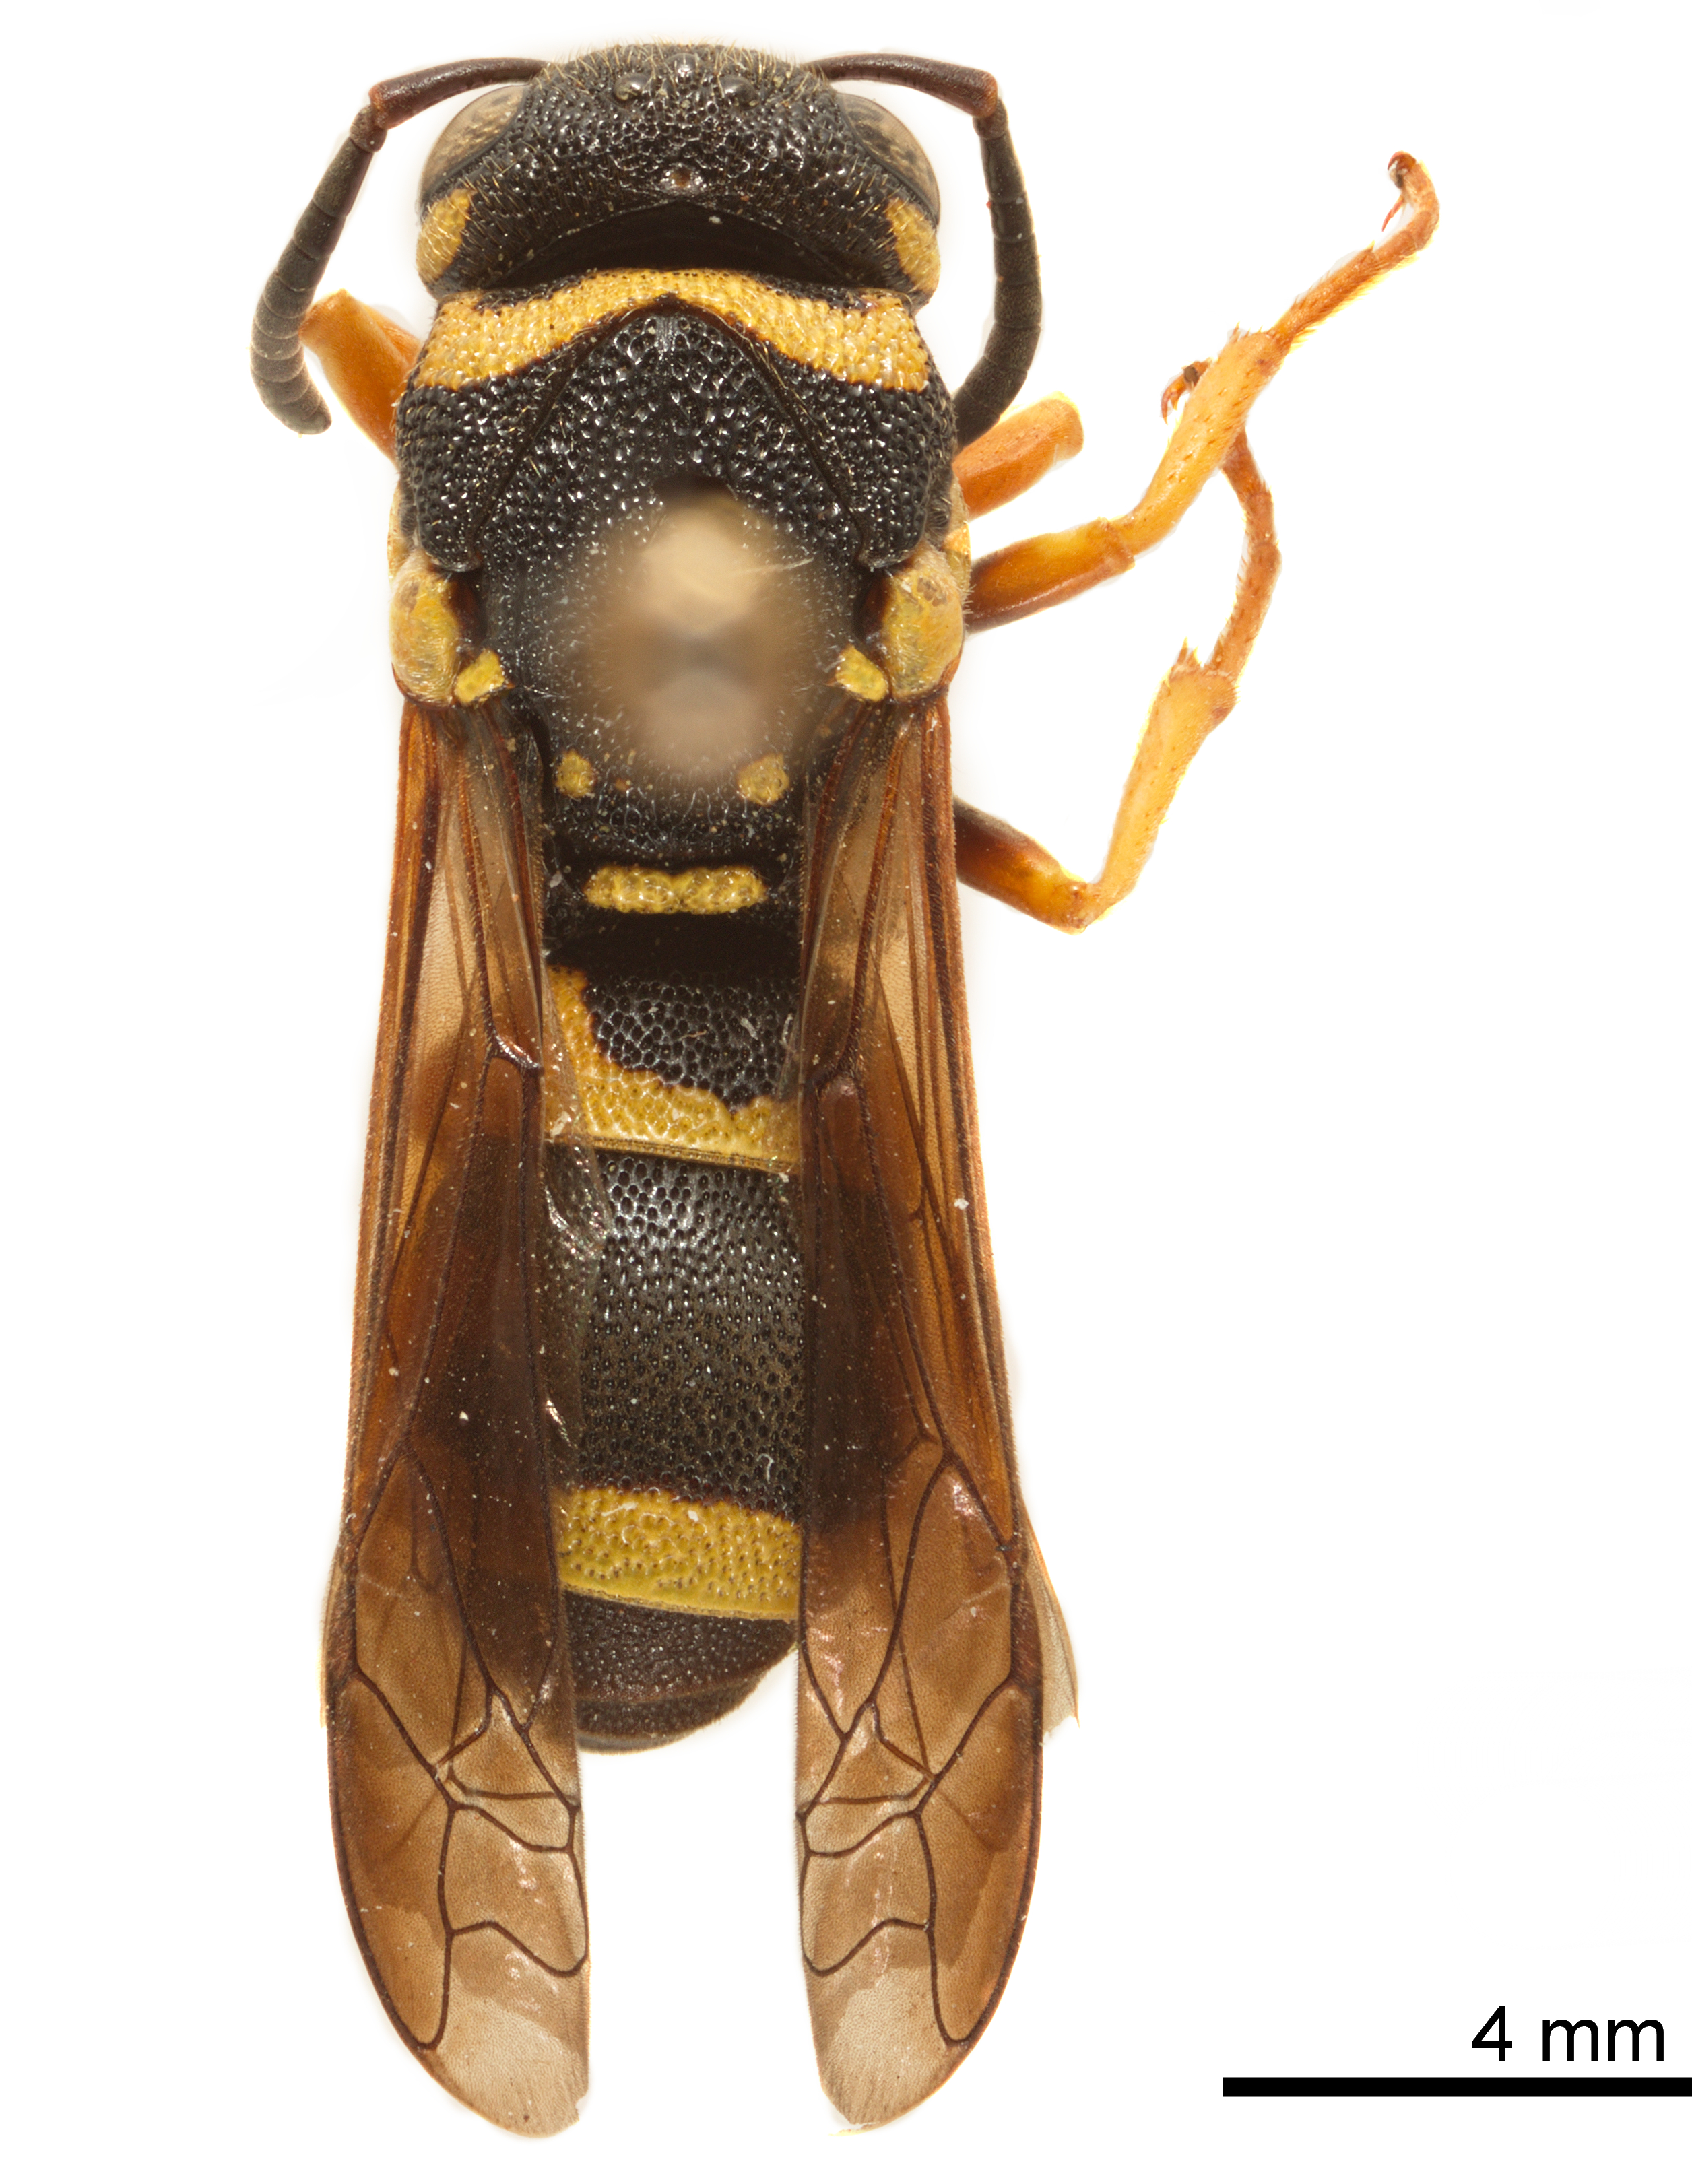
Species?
Parodontodynerus ephippium
